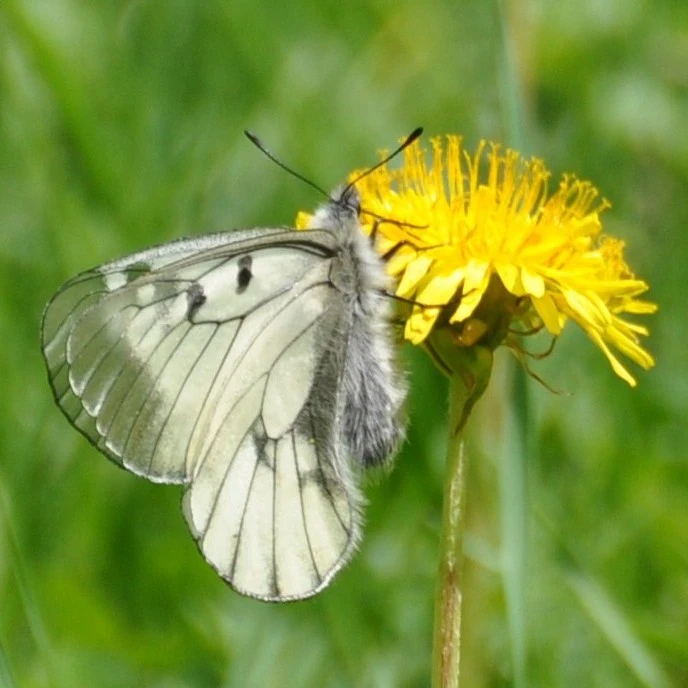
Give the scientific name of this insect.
Parnassius mnemosyne
